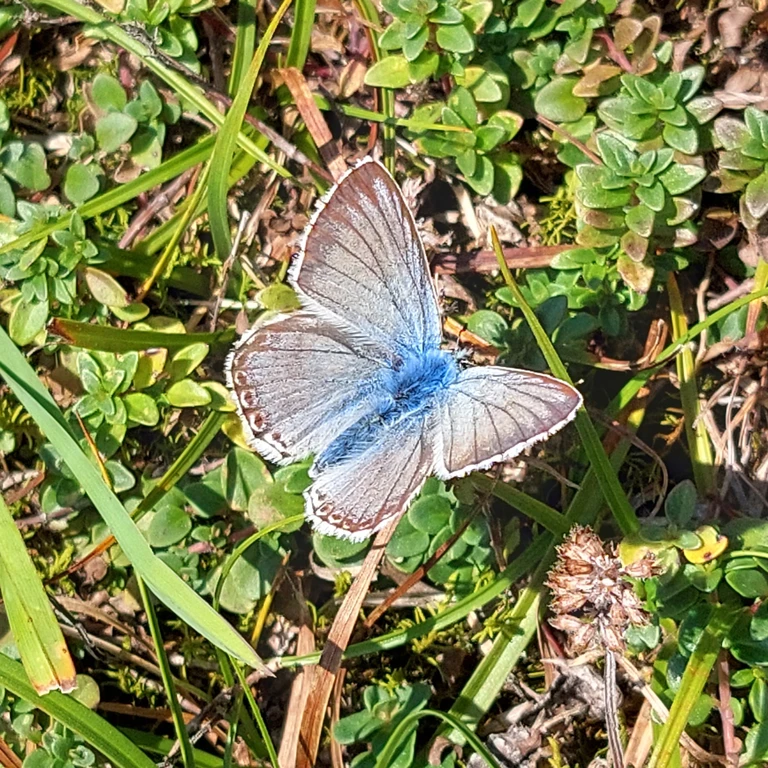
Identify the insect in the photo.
Lysandra coridon
